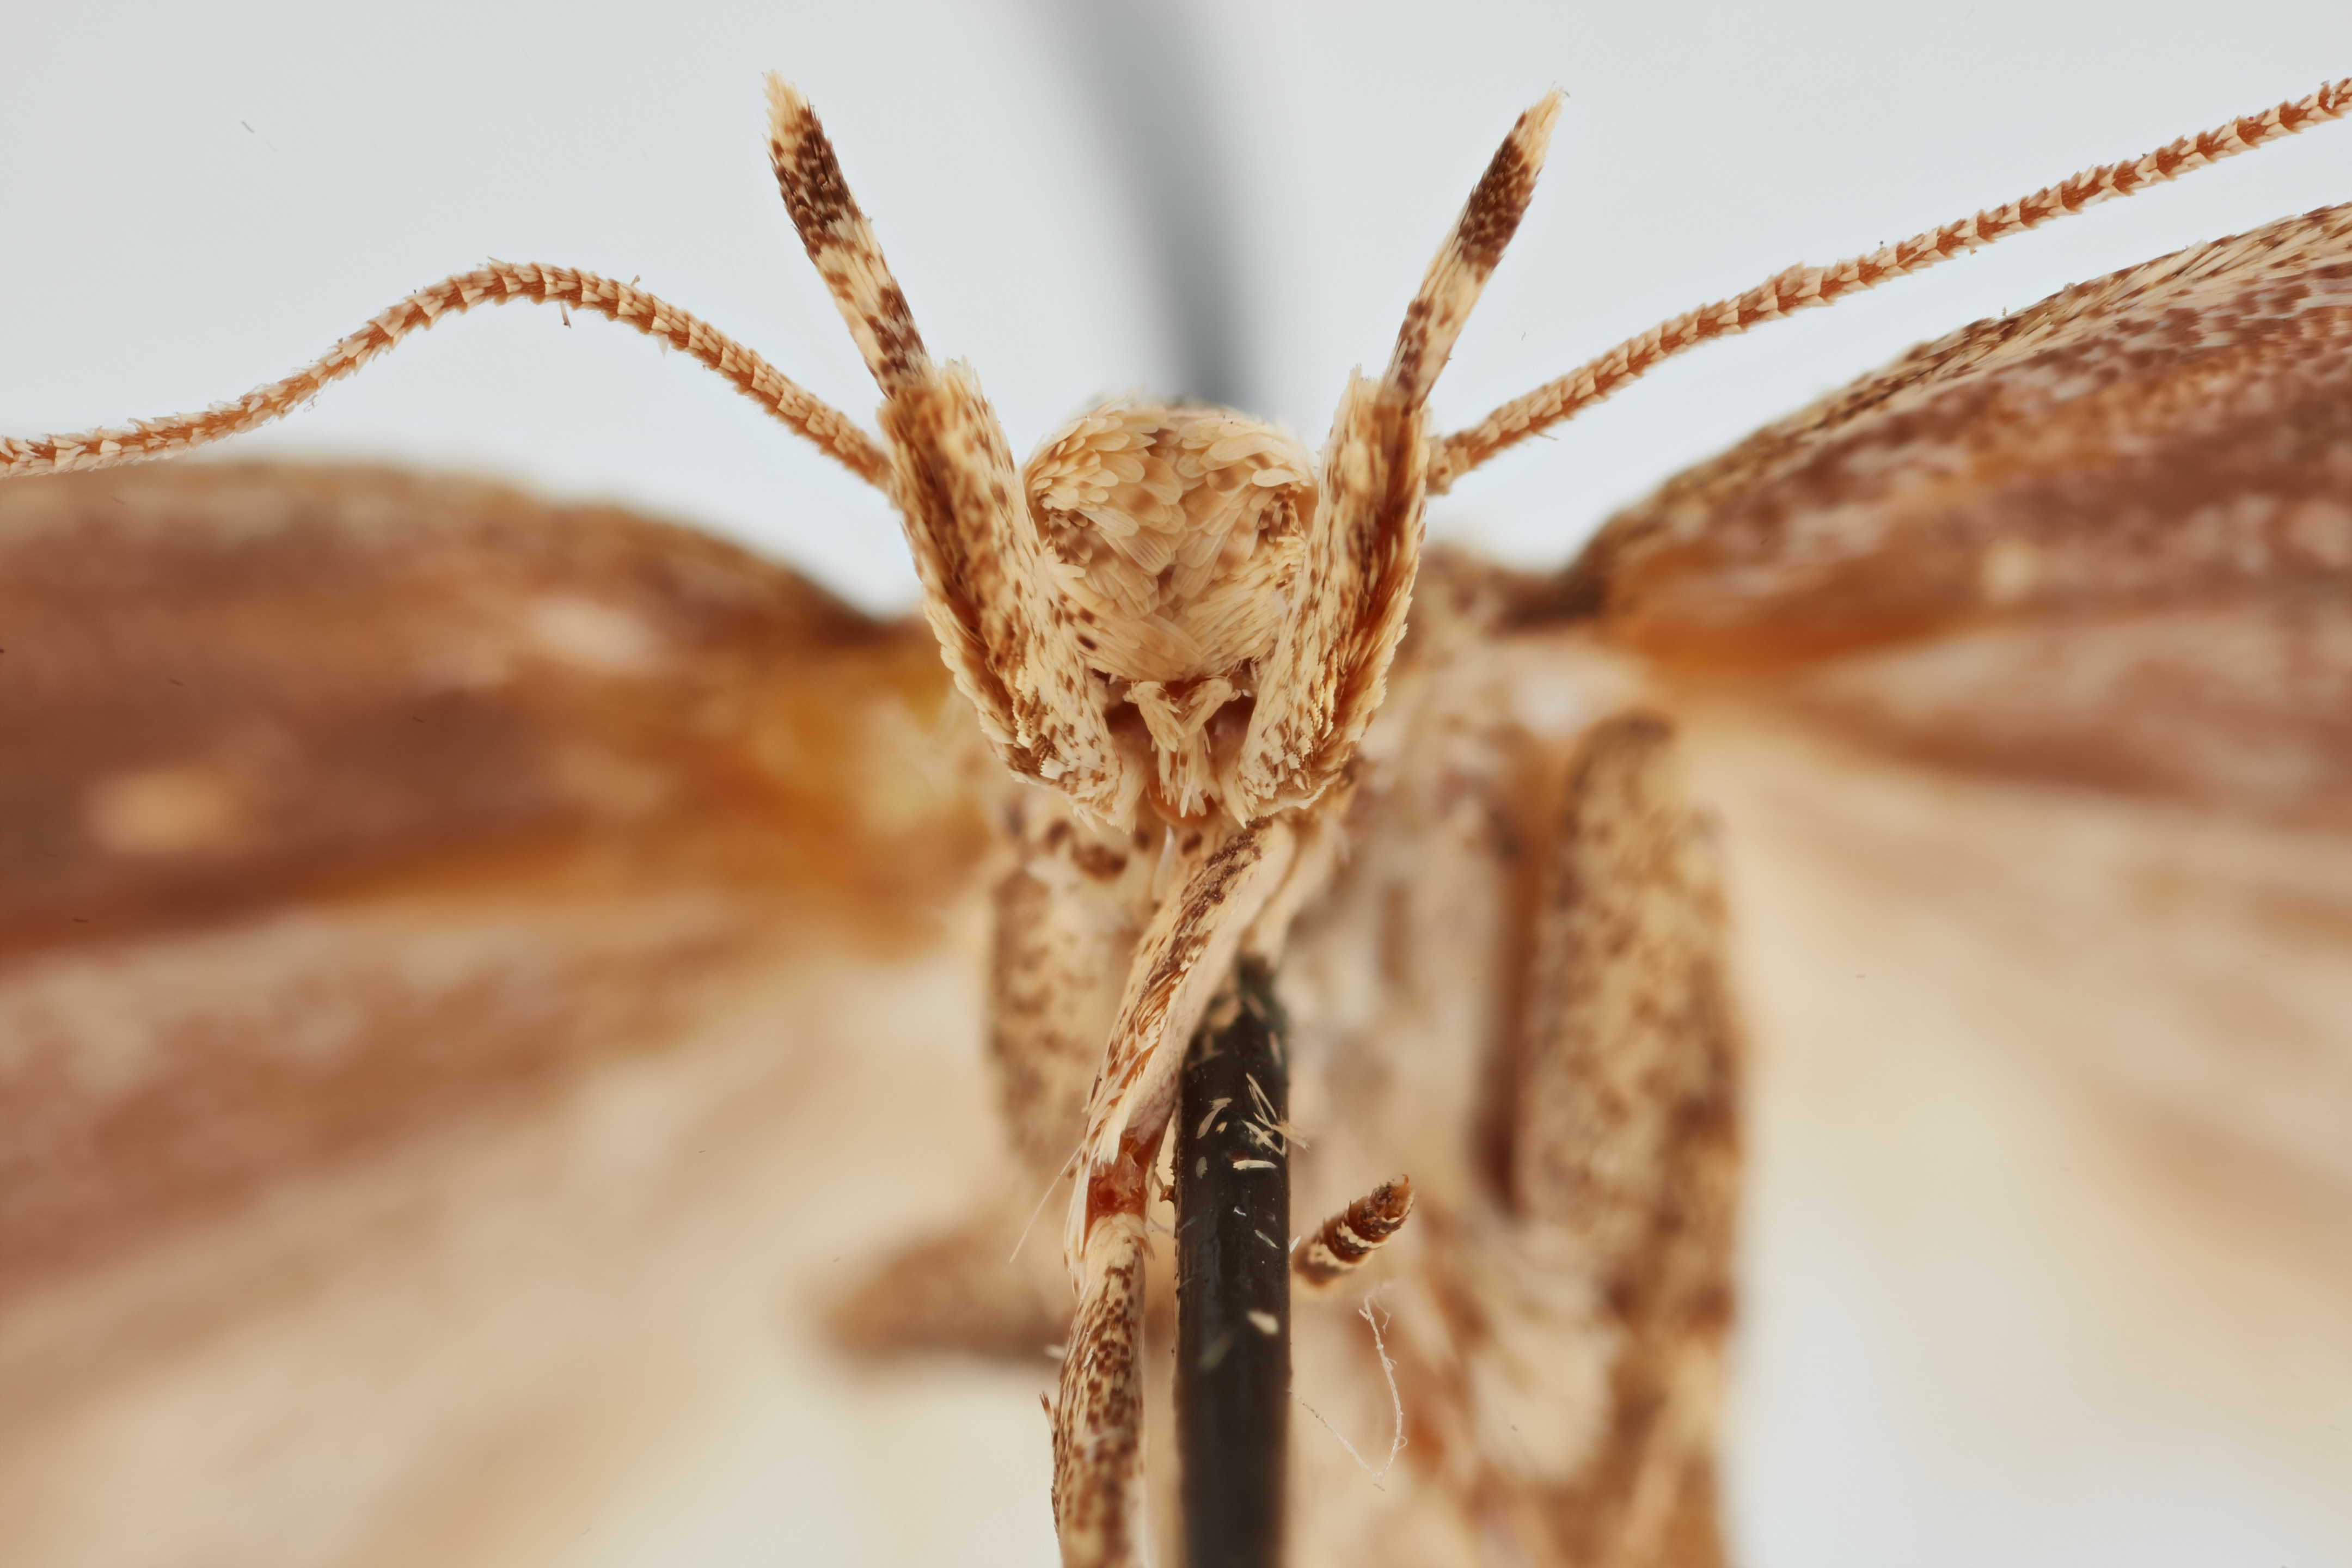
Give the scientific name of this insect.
Frumenta nundinella
